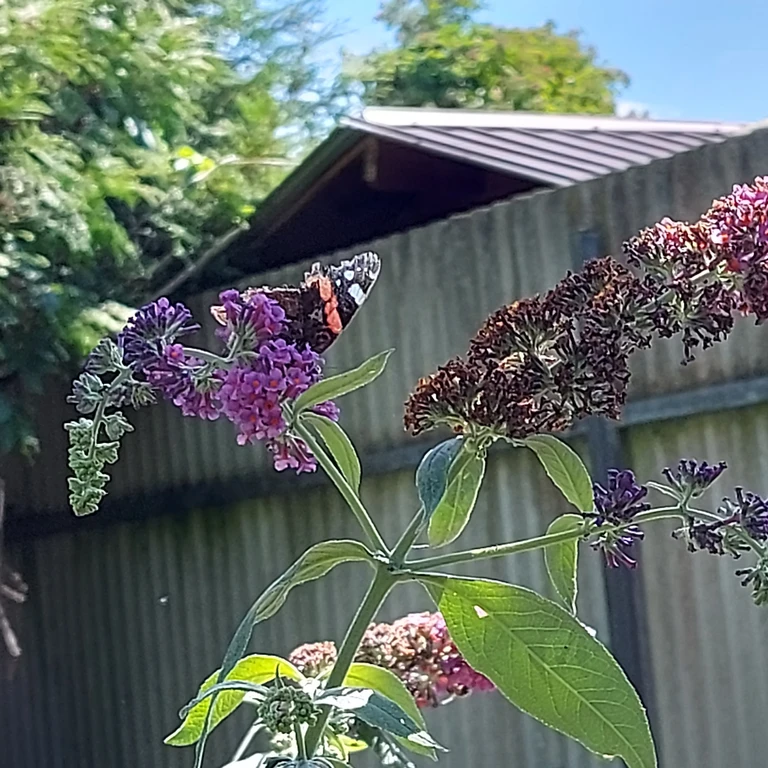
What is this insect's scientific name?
Vanessa atalanta
